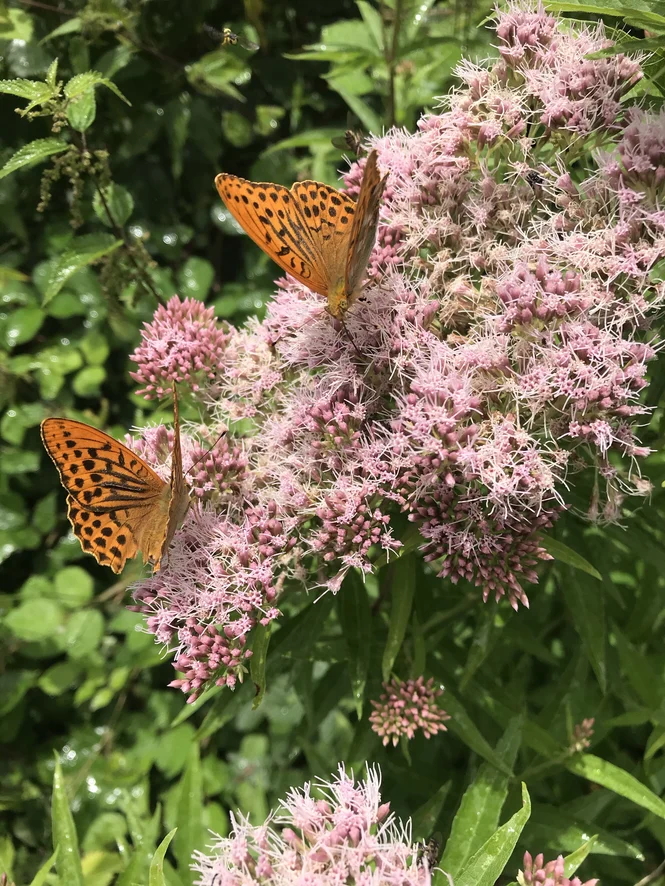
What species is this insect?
Argynnis paphia
